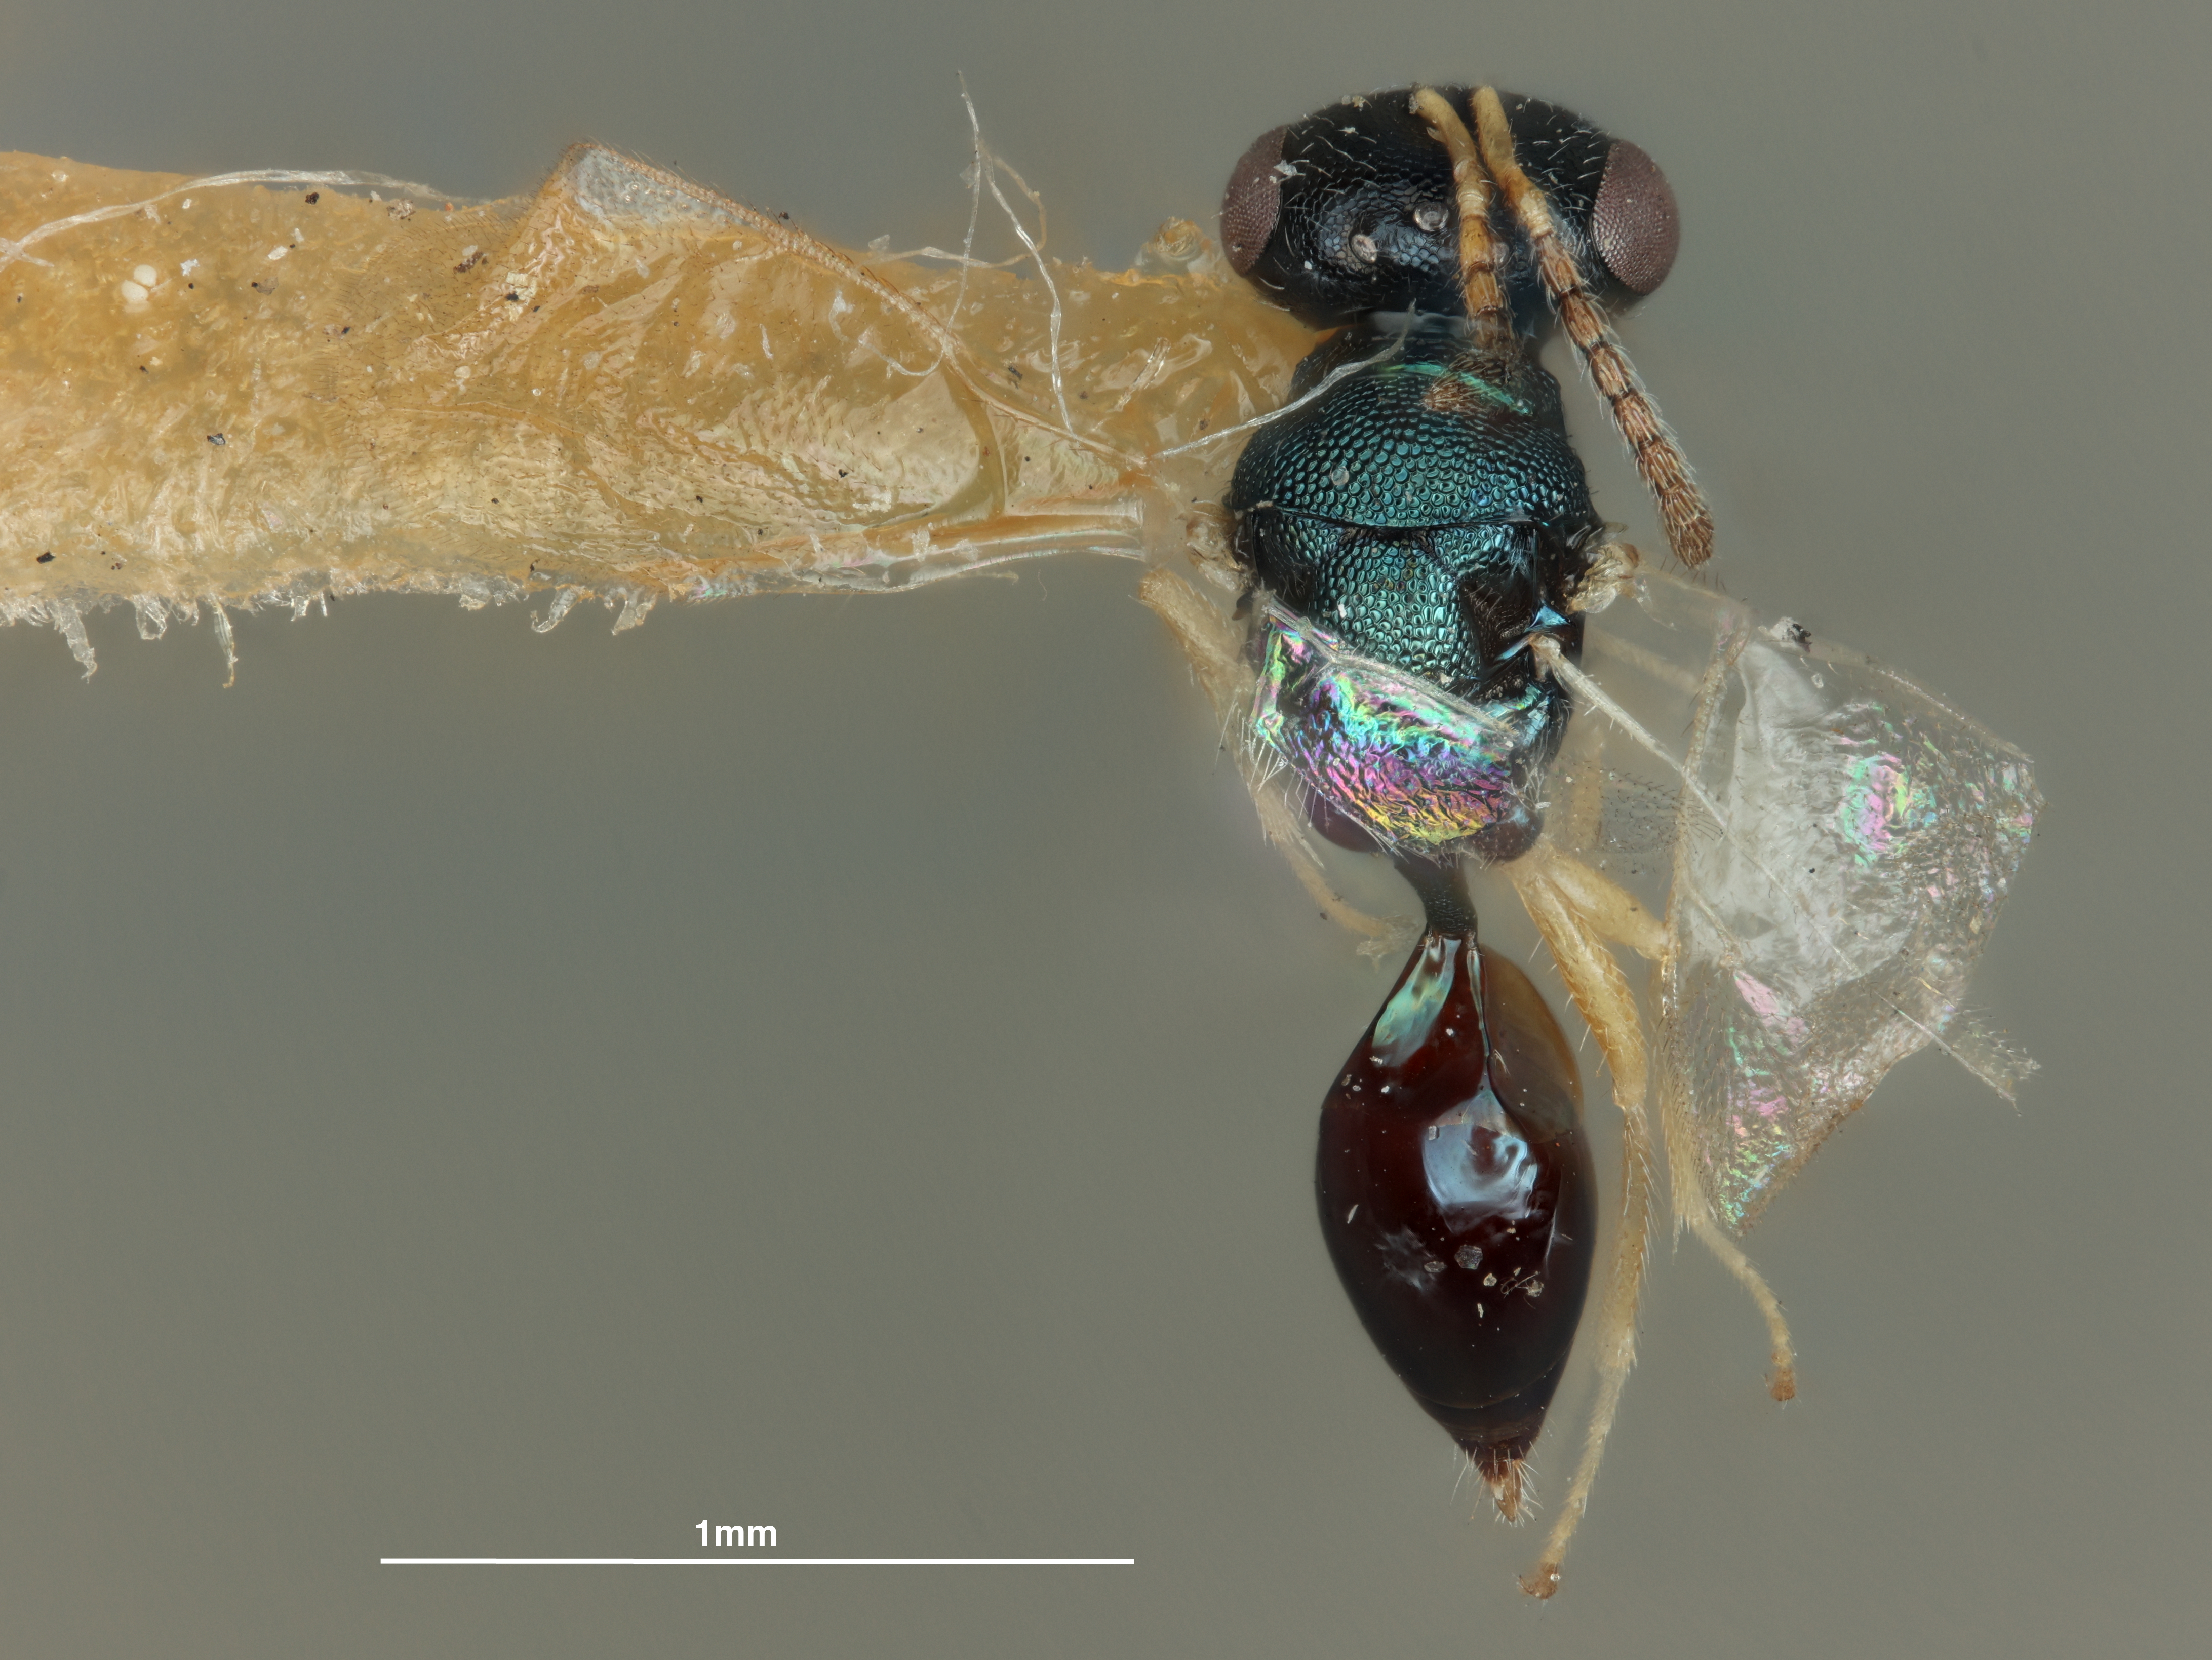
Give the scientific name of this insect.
Paratrigonogastra stella
